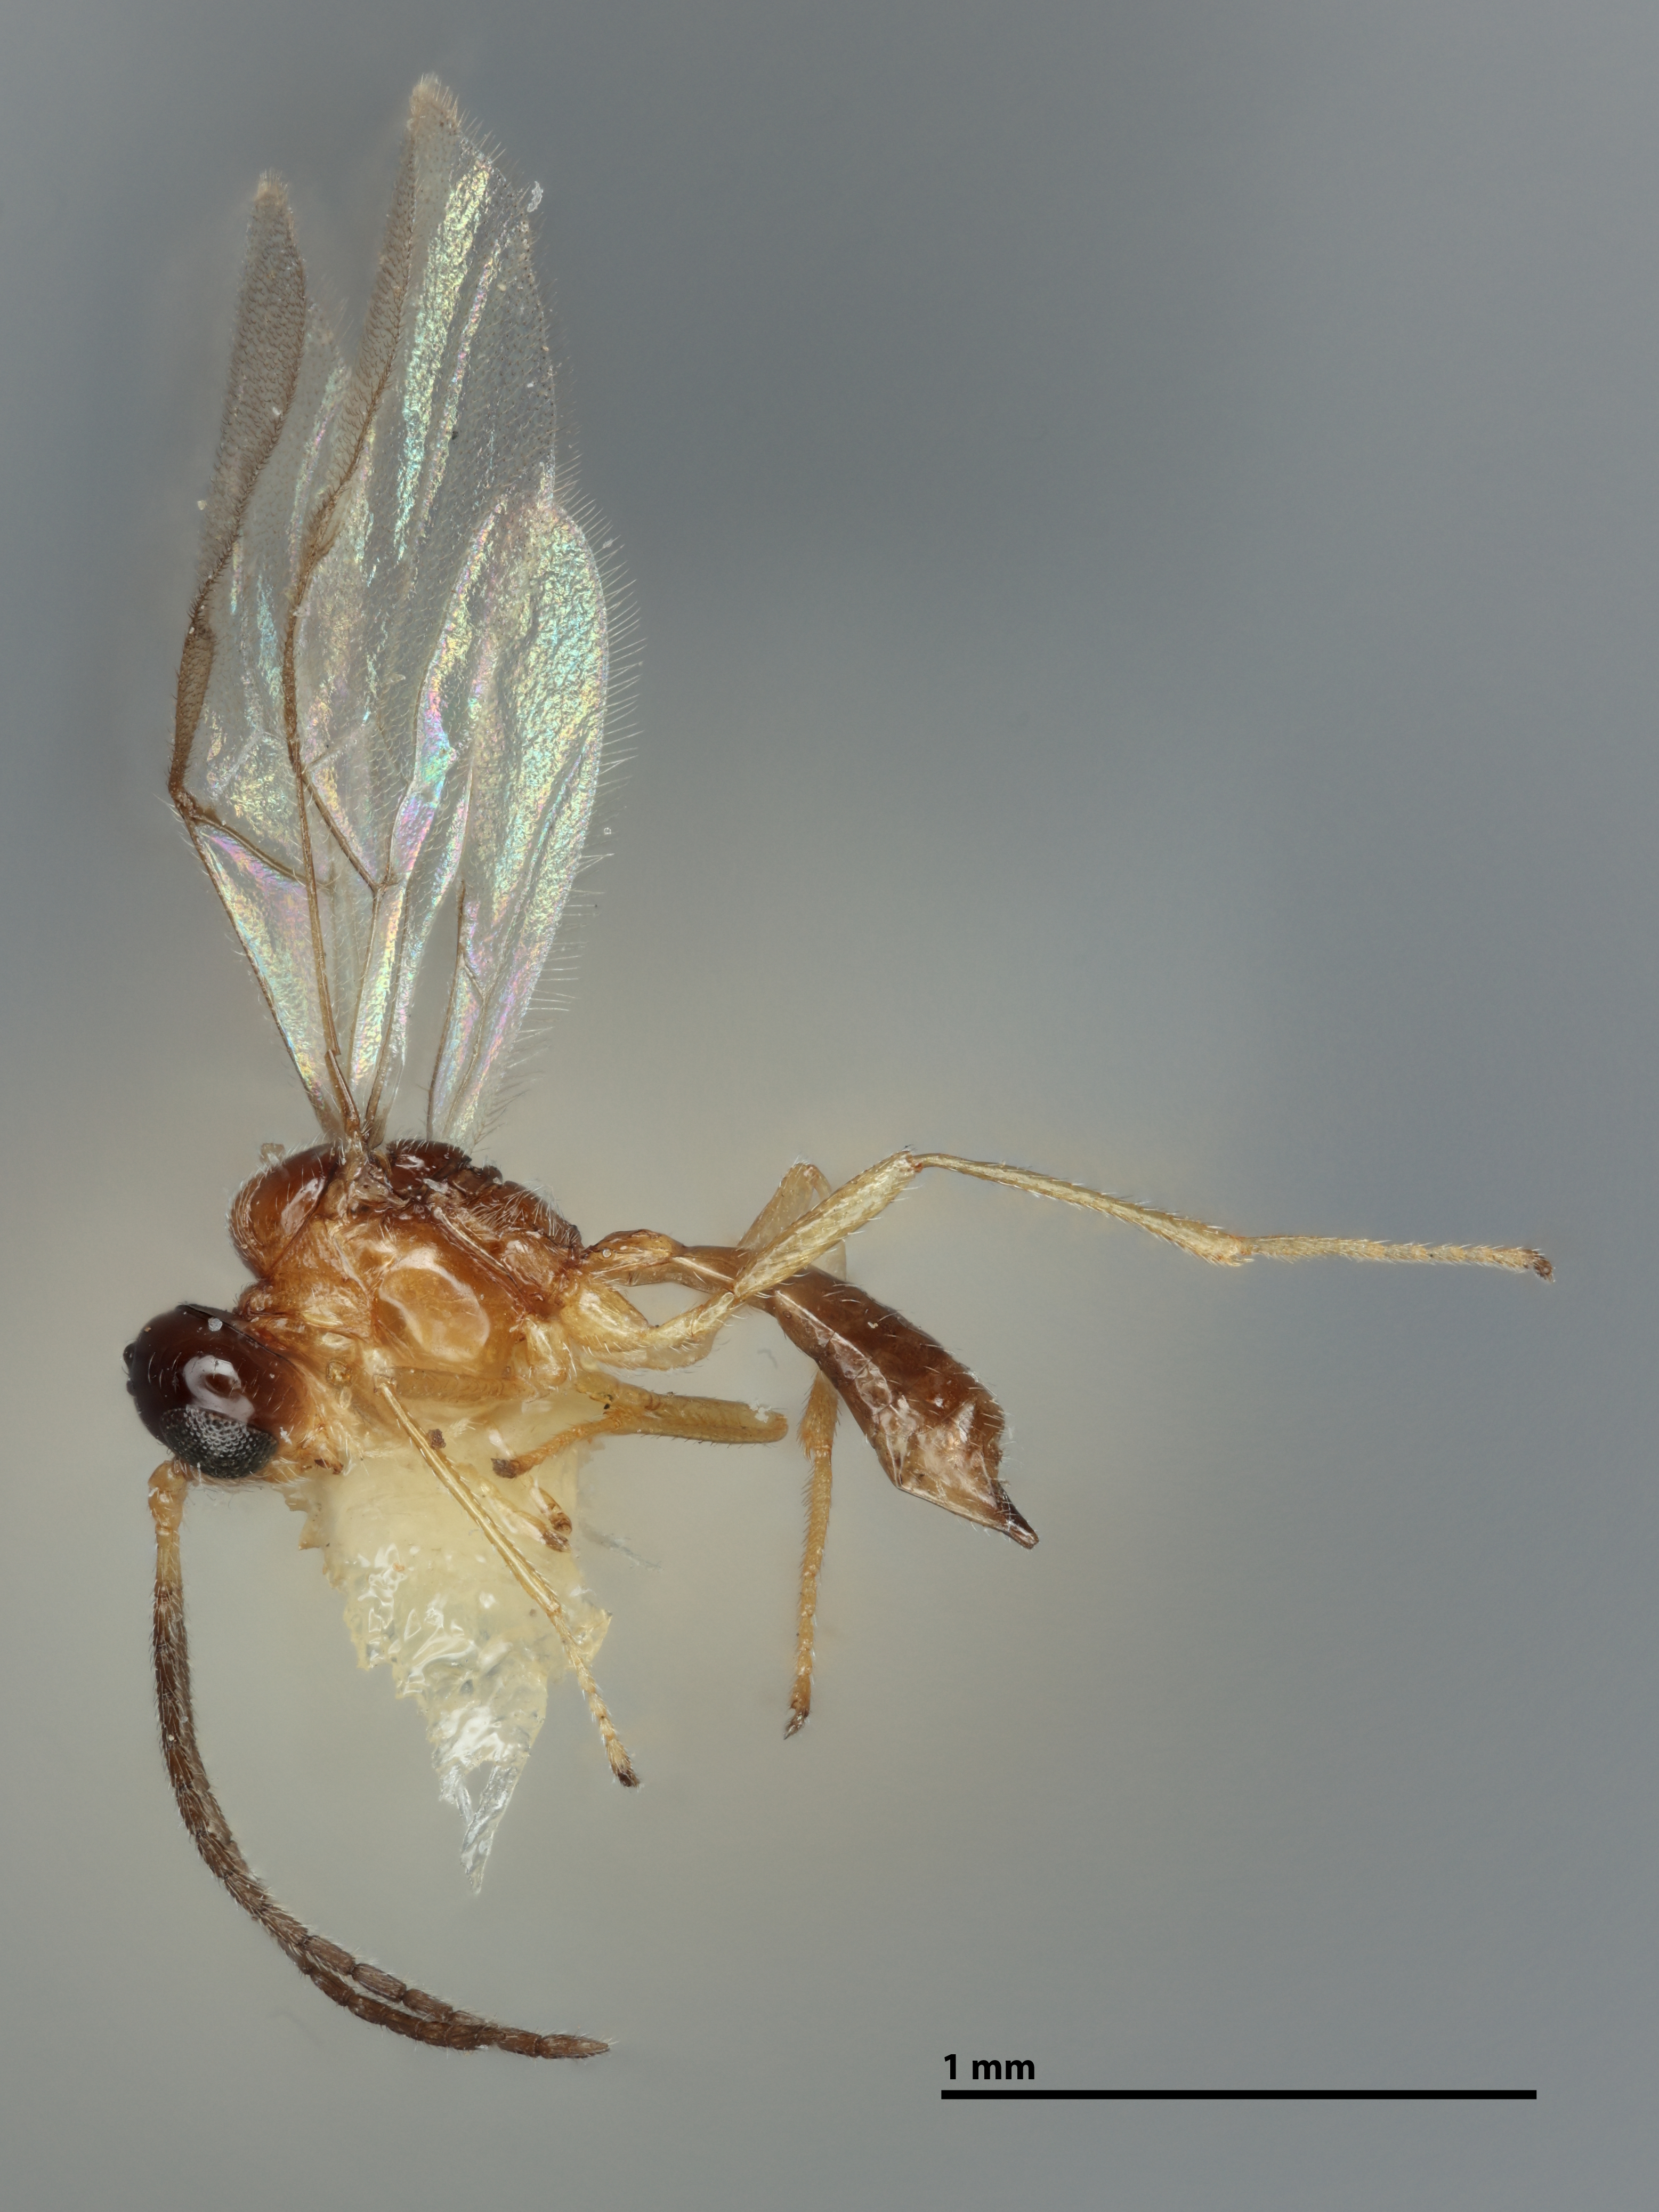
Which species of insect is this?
Praon glabrum
